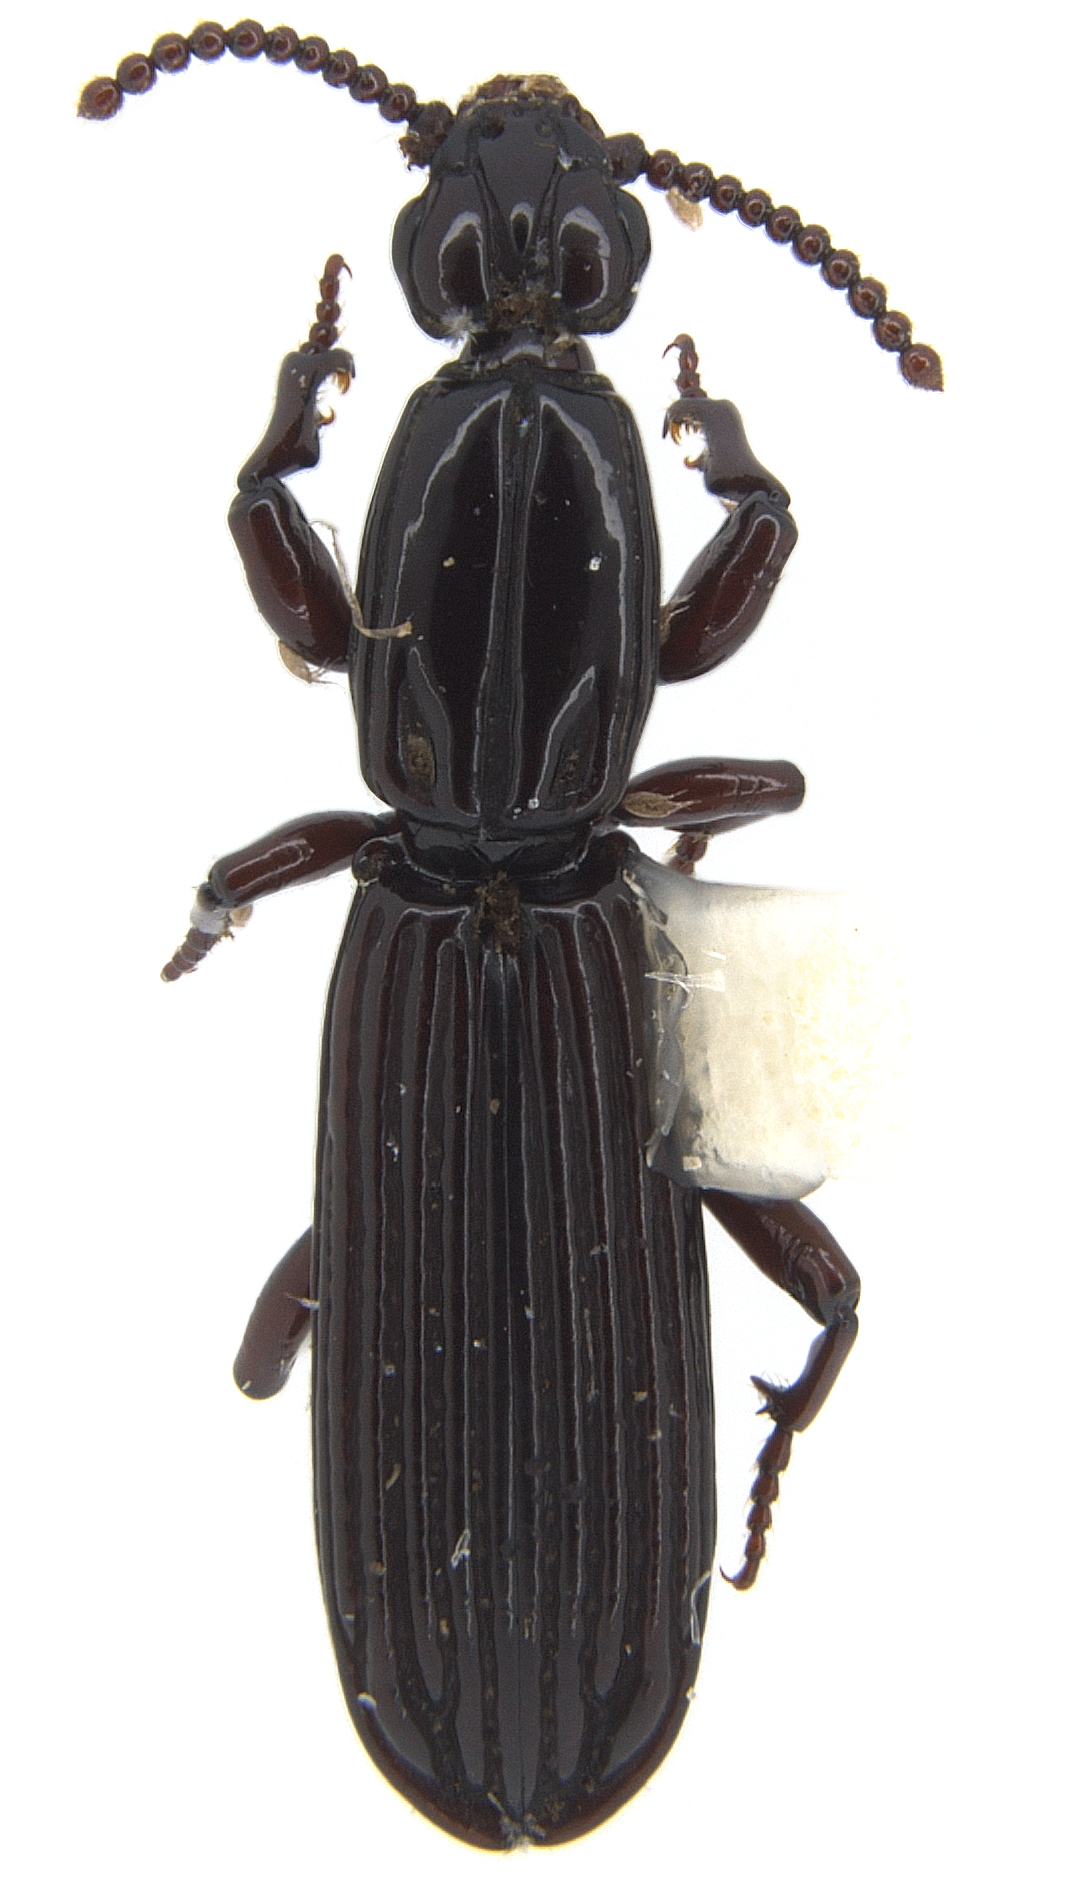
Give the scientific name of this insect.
Omoglymmius americanus
